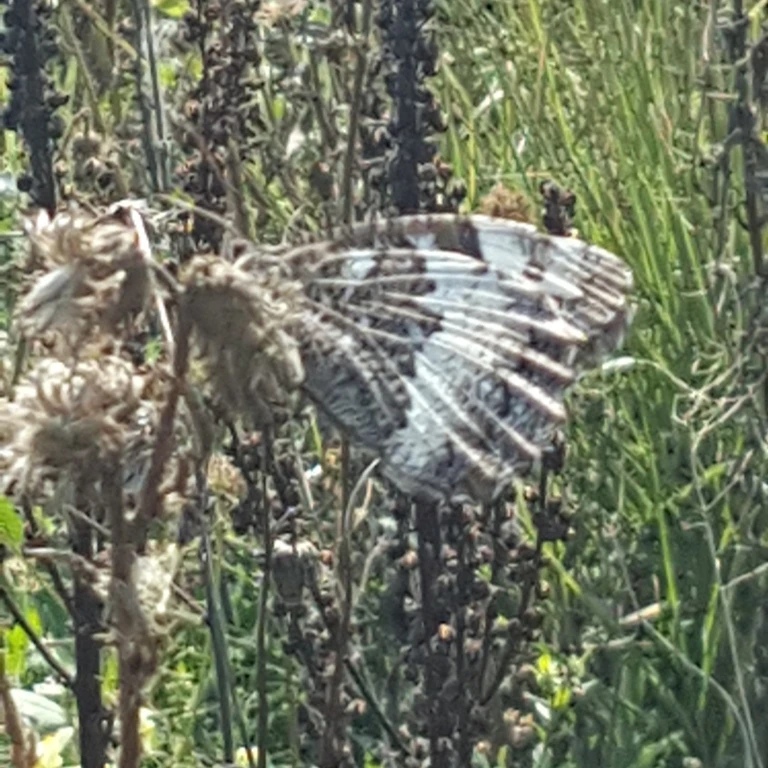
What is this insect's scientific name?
Brintesia circe
